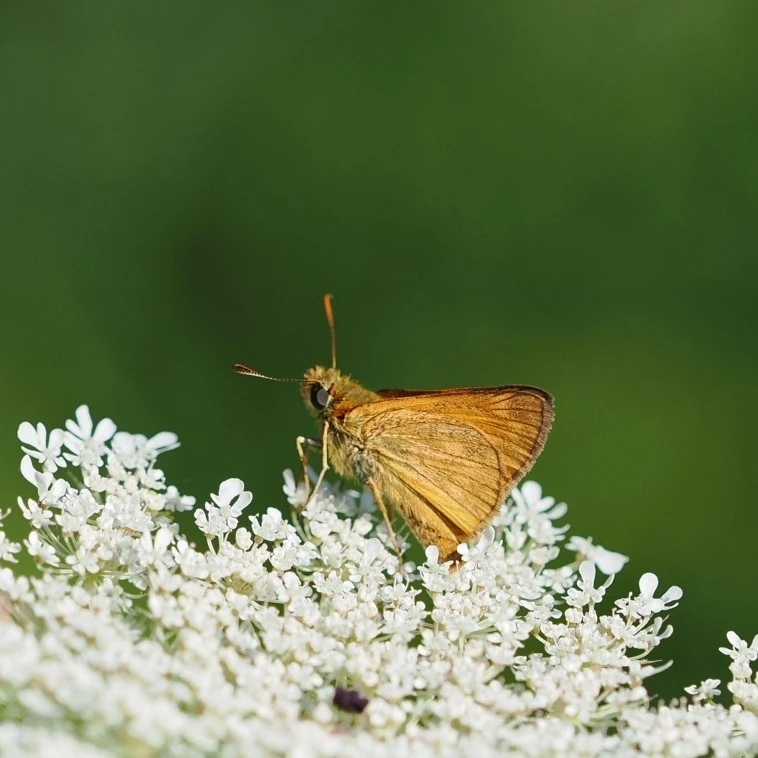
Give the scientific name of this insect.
Ochlodes sylvanus (also Ochlodes venata)
